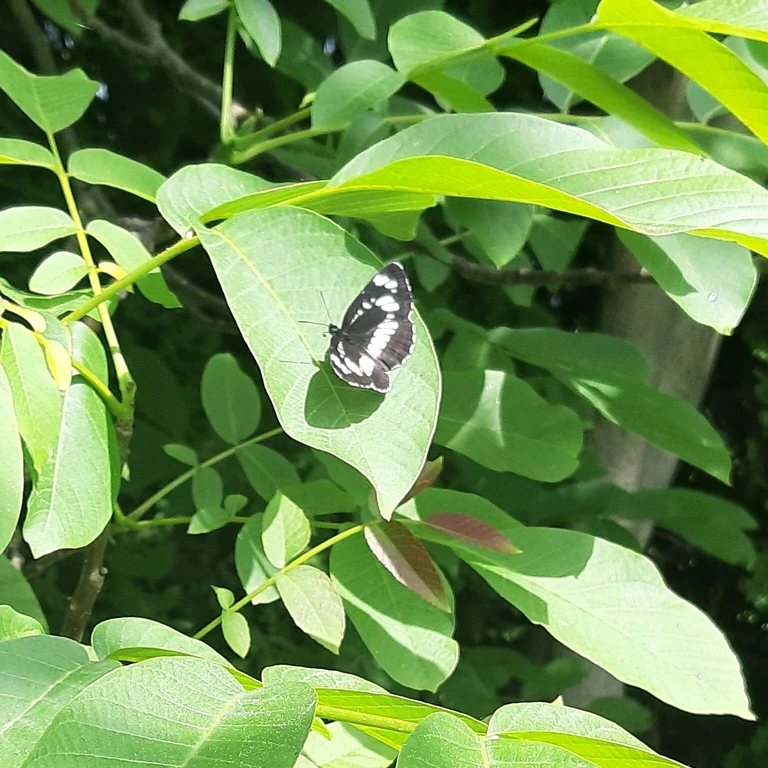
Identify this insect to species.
Neptis rivularis
